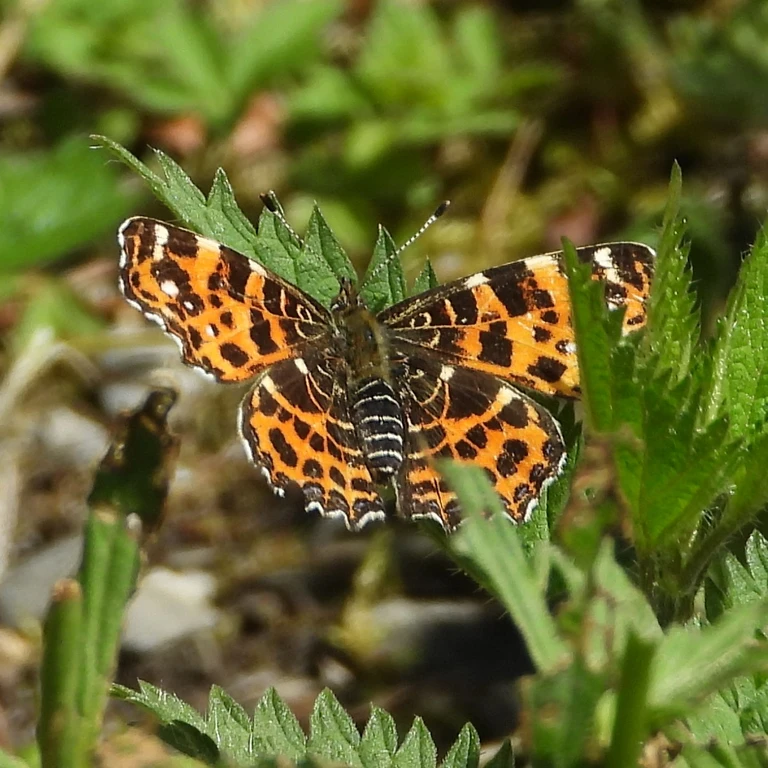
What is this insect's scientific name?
Araschnia levana
